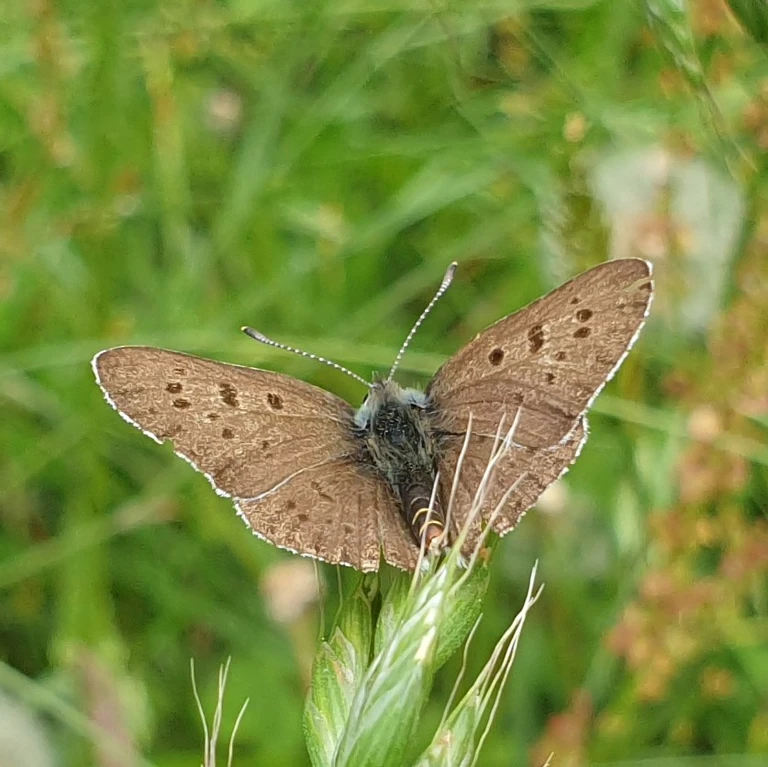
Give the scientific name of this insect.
Lycaena tityrus (also Loweia tityrus)
